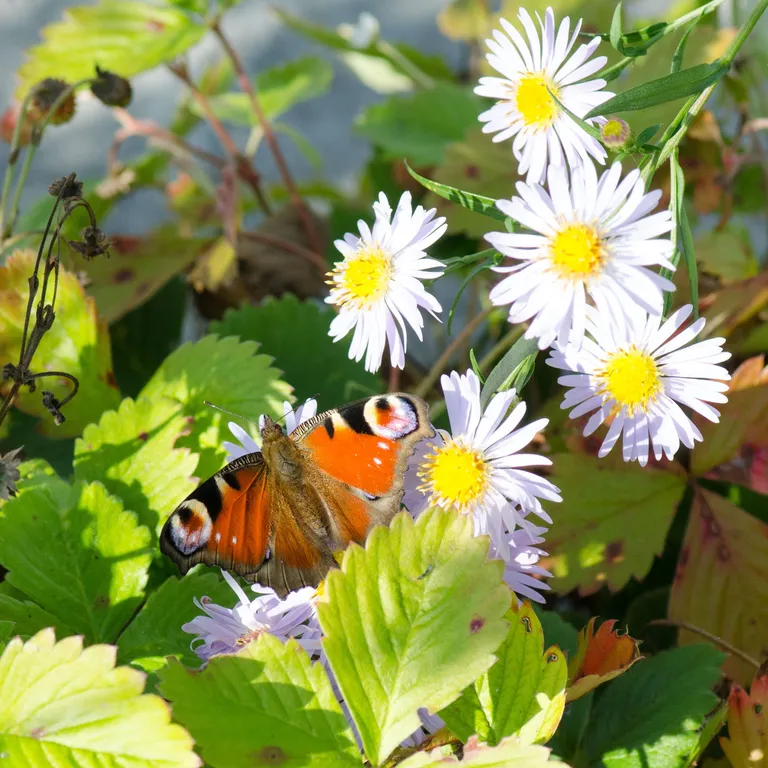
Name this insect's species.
Aglais io
